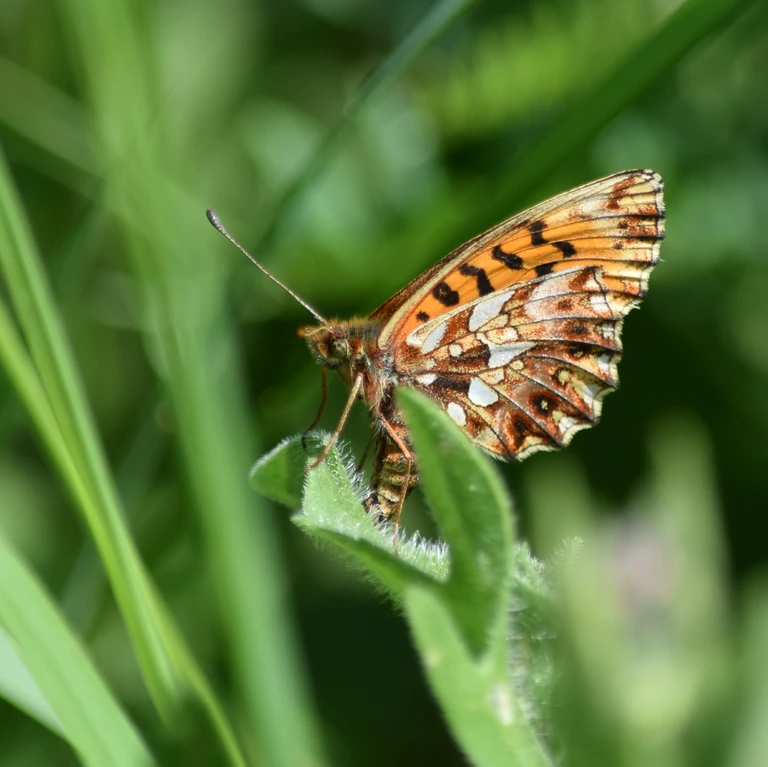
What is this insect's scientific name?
Boloria dia
